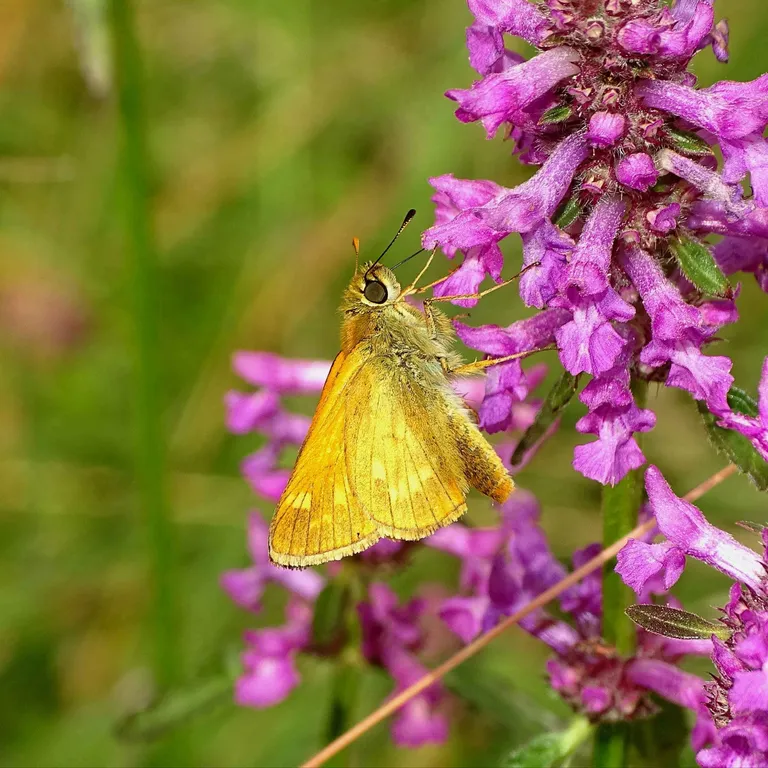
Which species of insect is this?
Ochlodes sylvanus (also Ochlodes venata)
